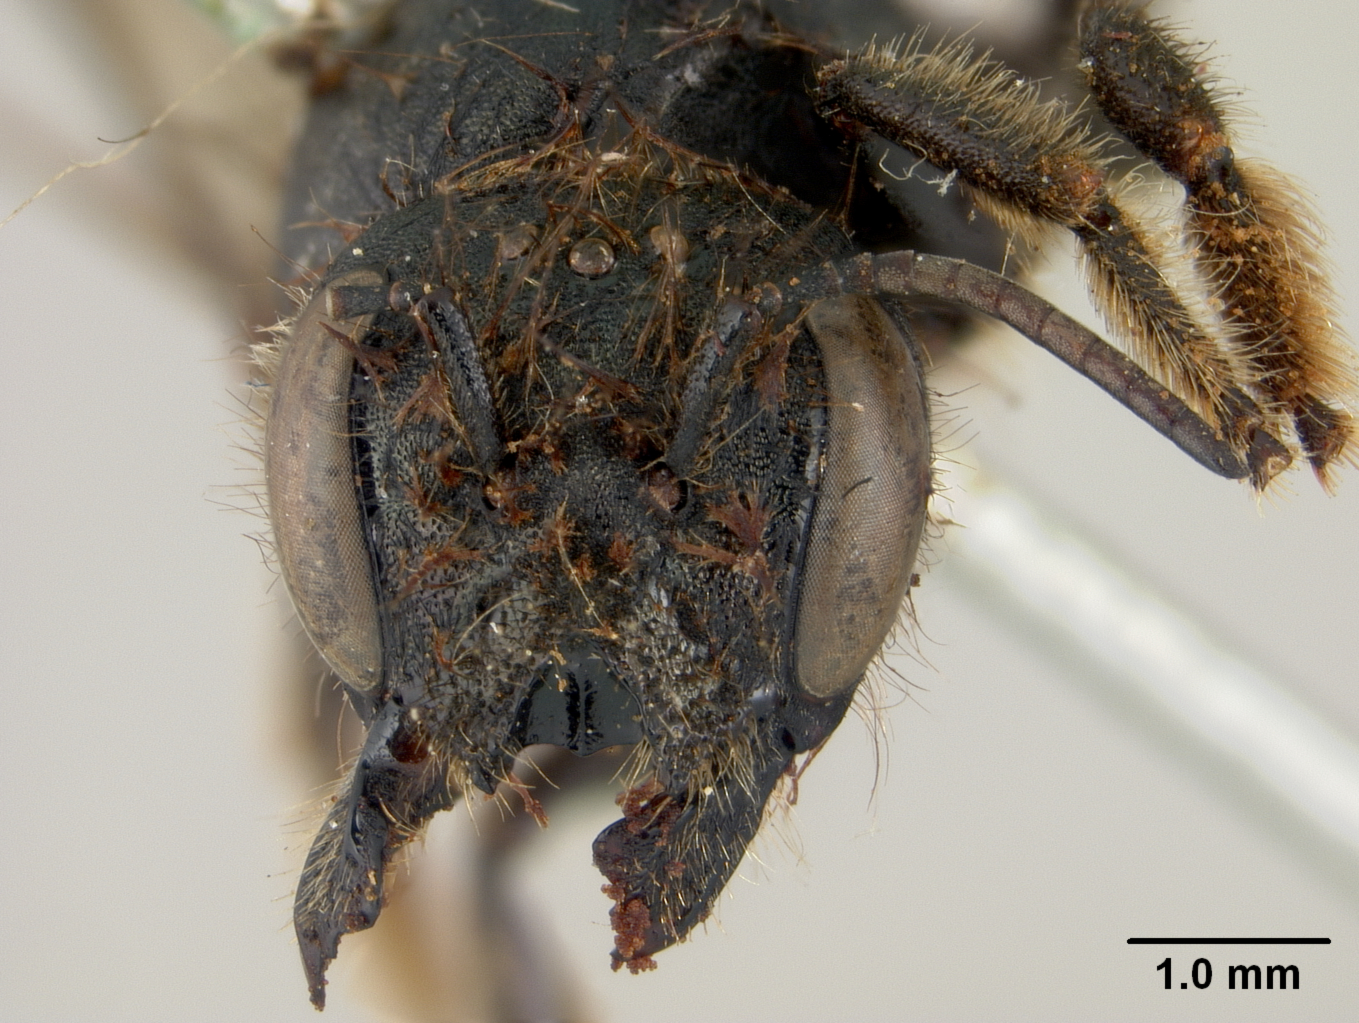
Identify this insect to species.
Osmia mitsukurii
